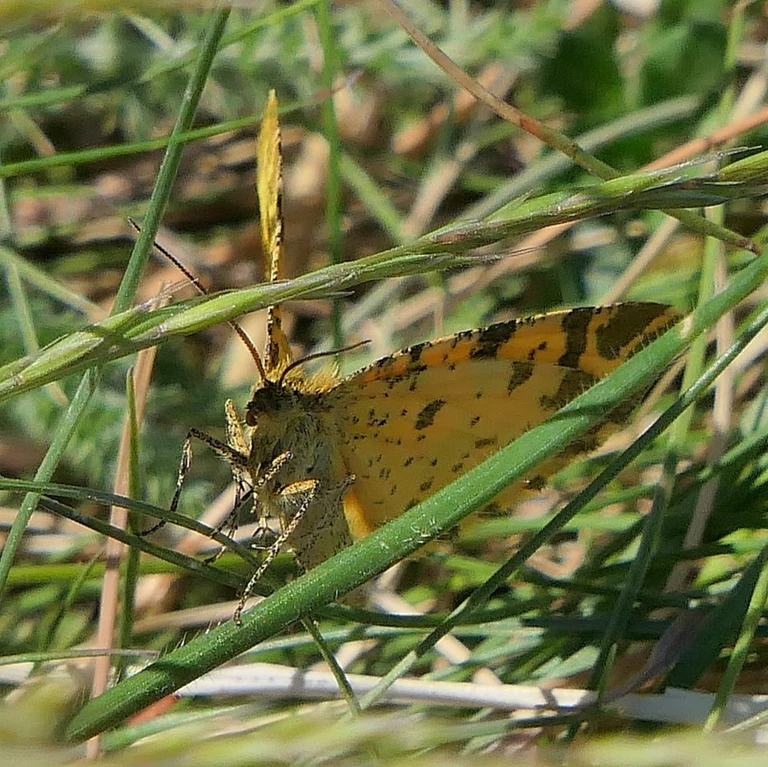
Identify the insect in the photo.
Pseudopanthera macularia
